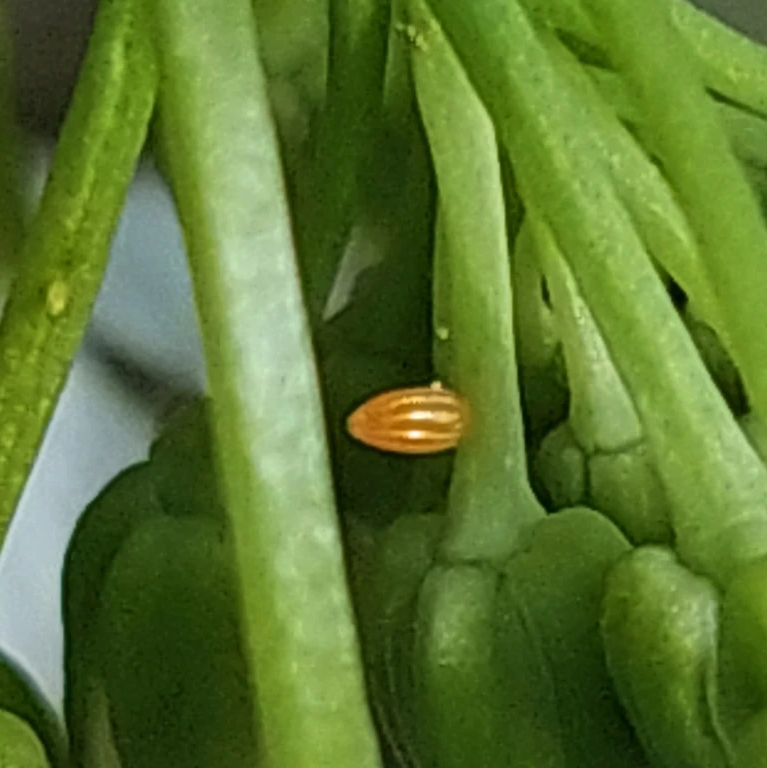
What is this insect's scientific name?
Anthocharis cardamines
